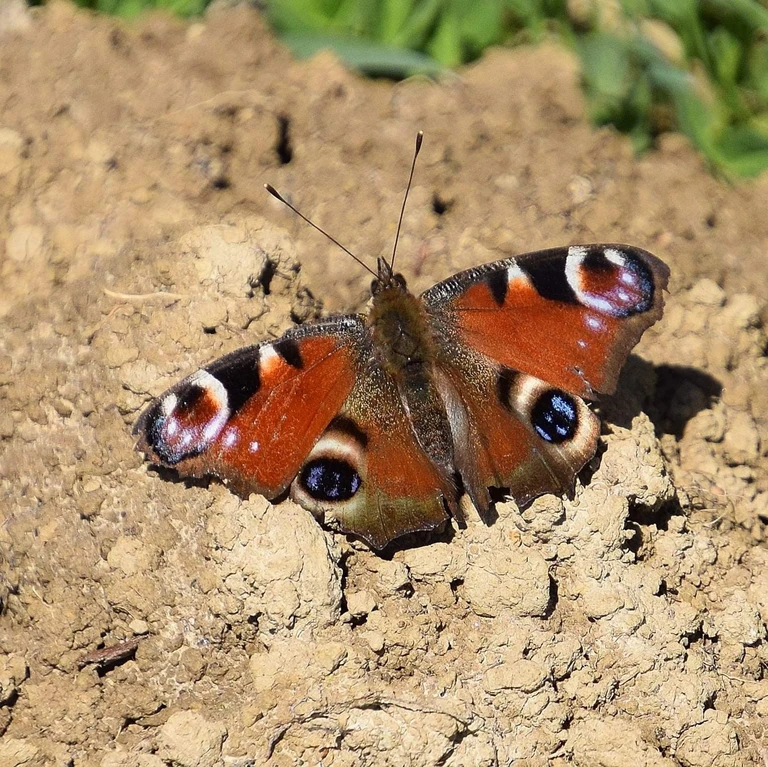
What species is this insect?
Aglais io
